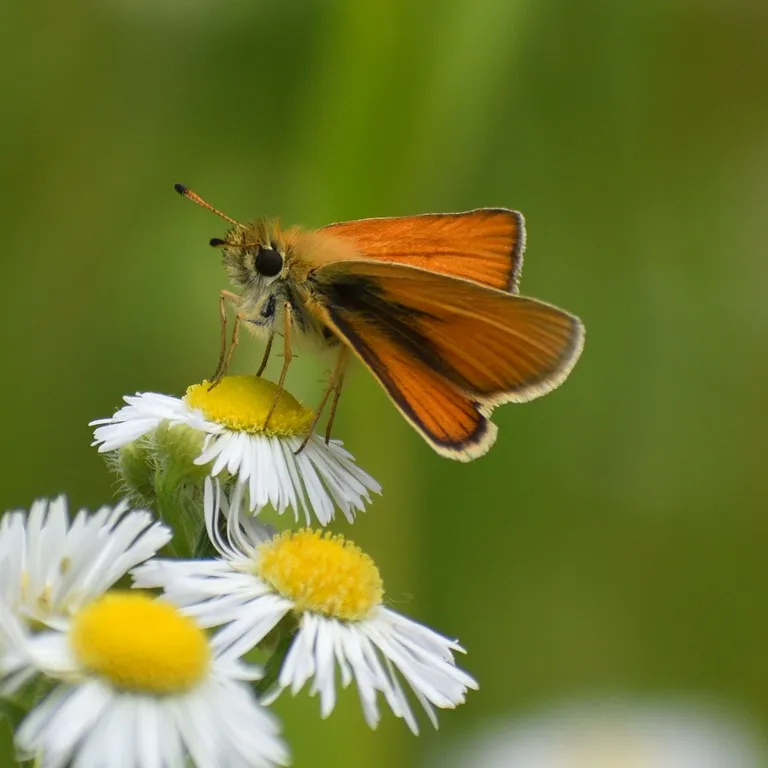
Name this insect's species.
Thymelicus lineola
